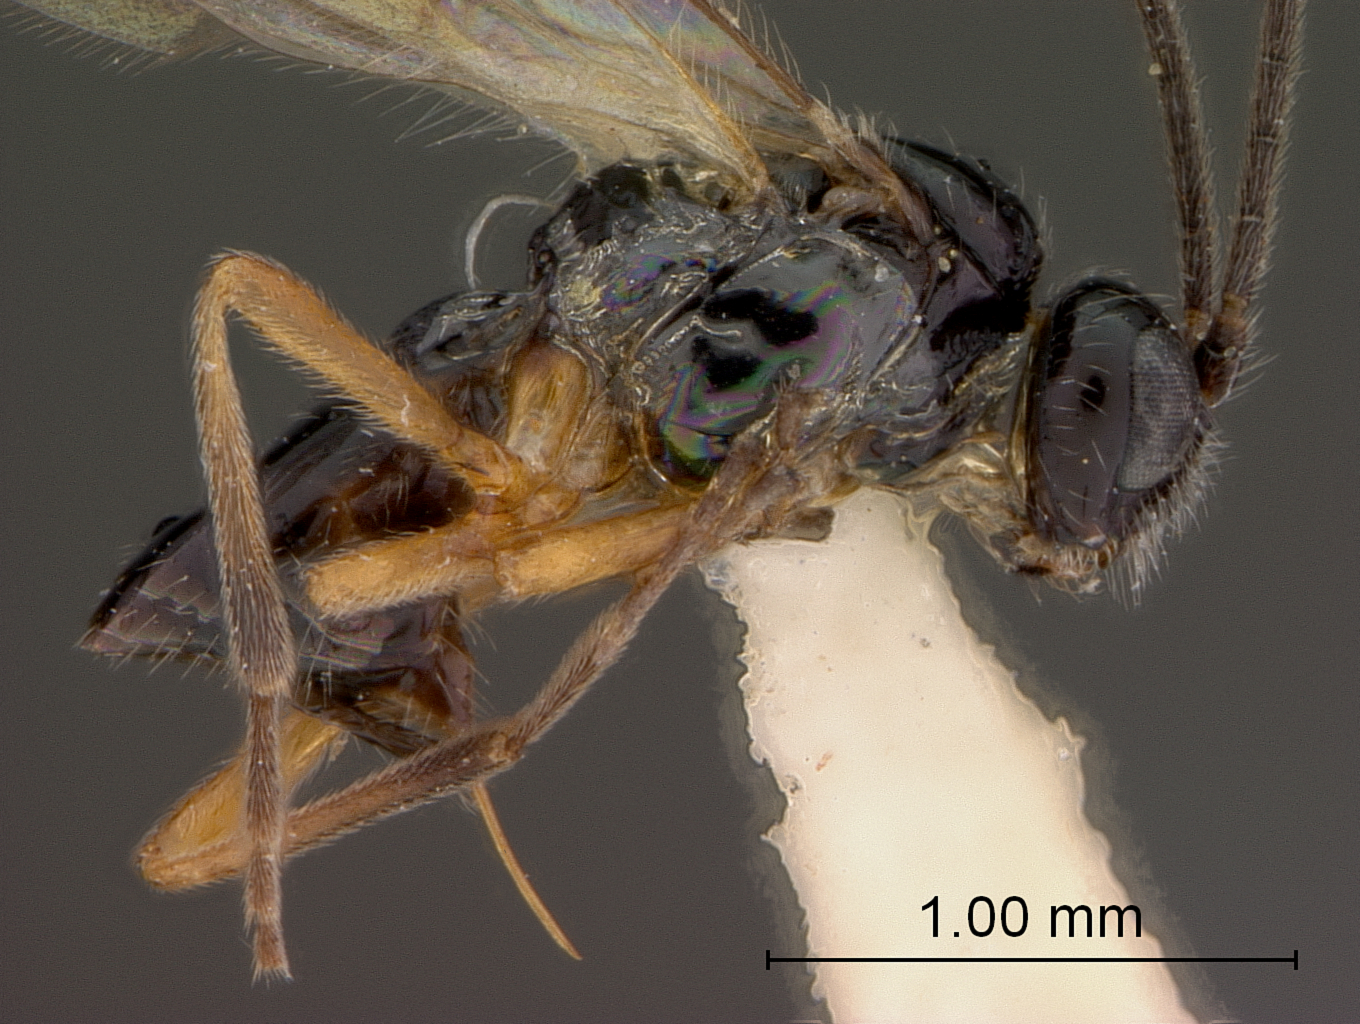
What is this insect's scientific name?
Opius blantoni
